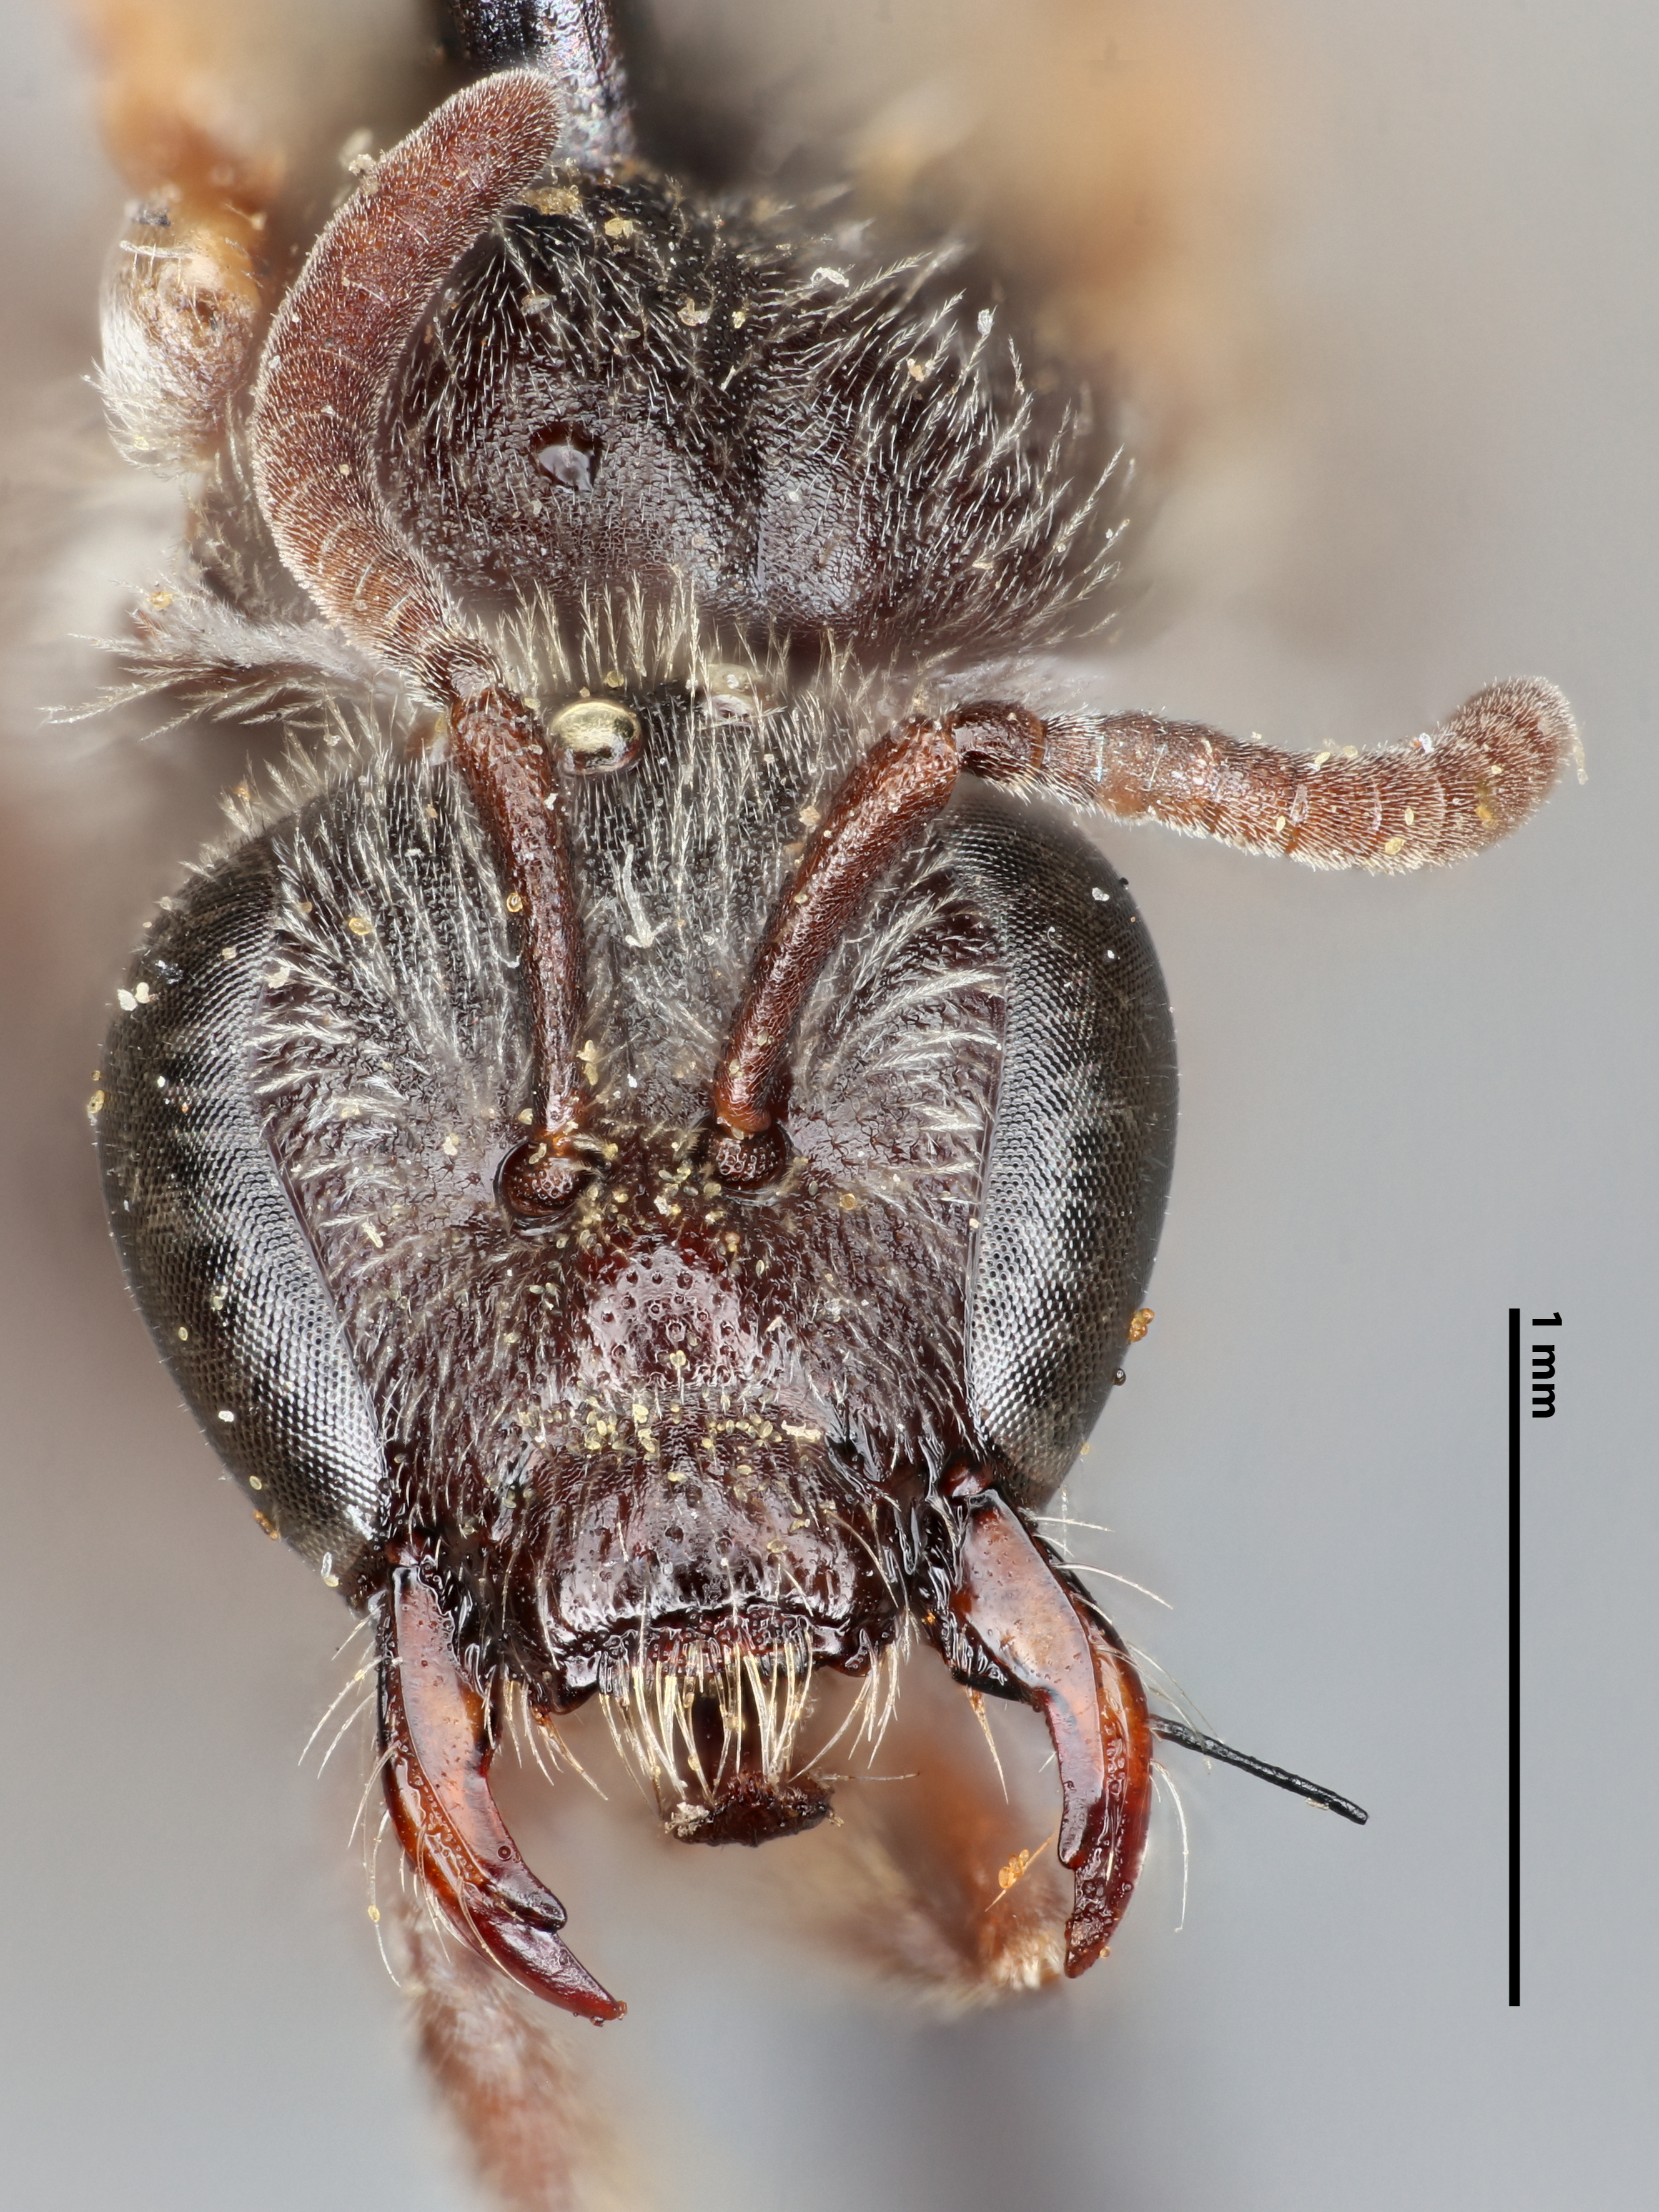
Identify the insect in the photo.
Halictus vaporellus
